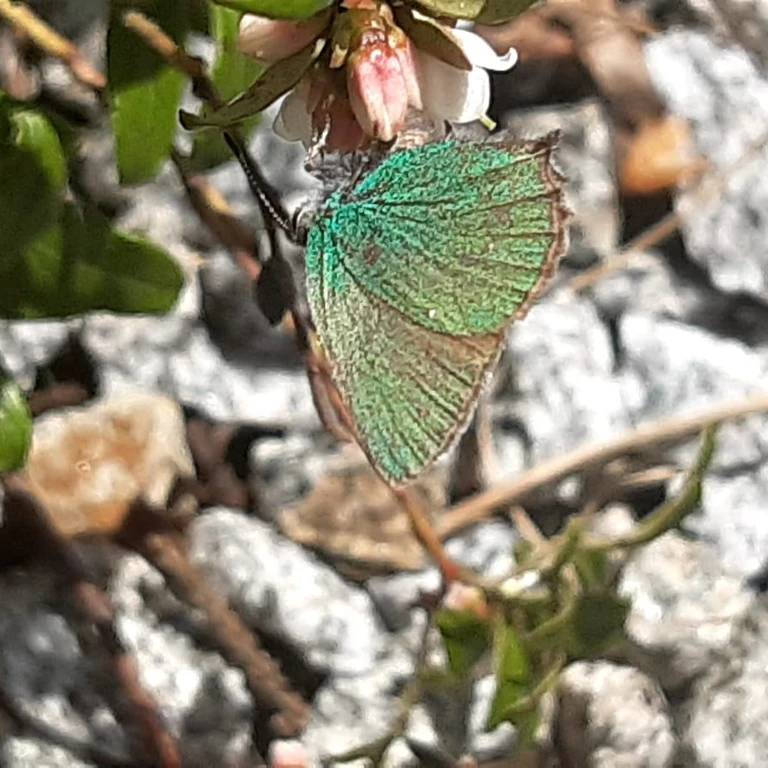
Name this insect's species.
Callophrys rubi
